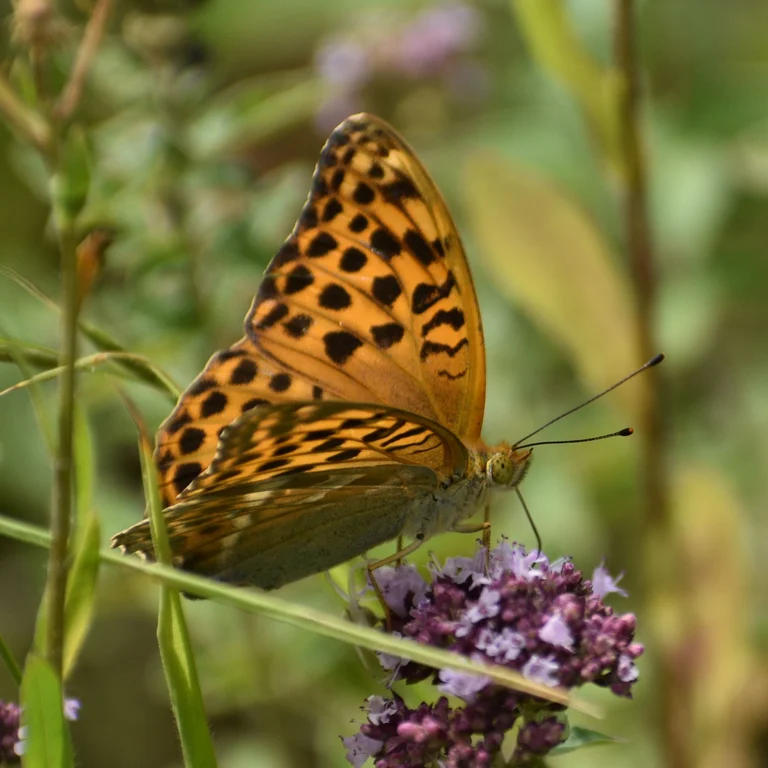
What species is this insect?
Argynnis paphia
